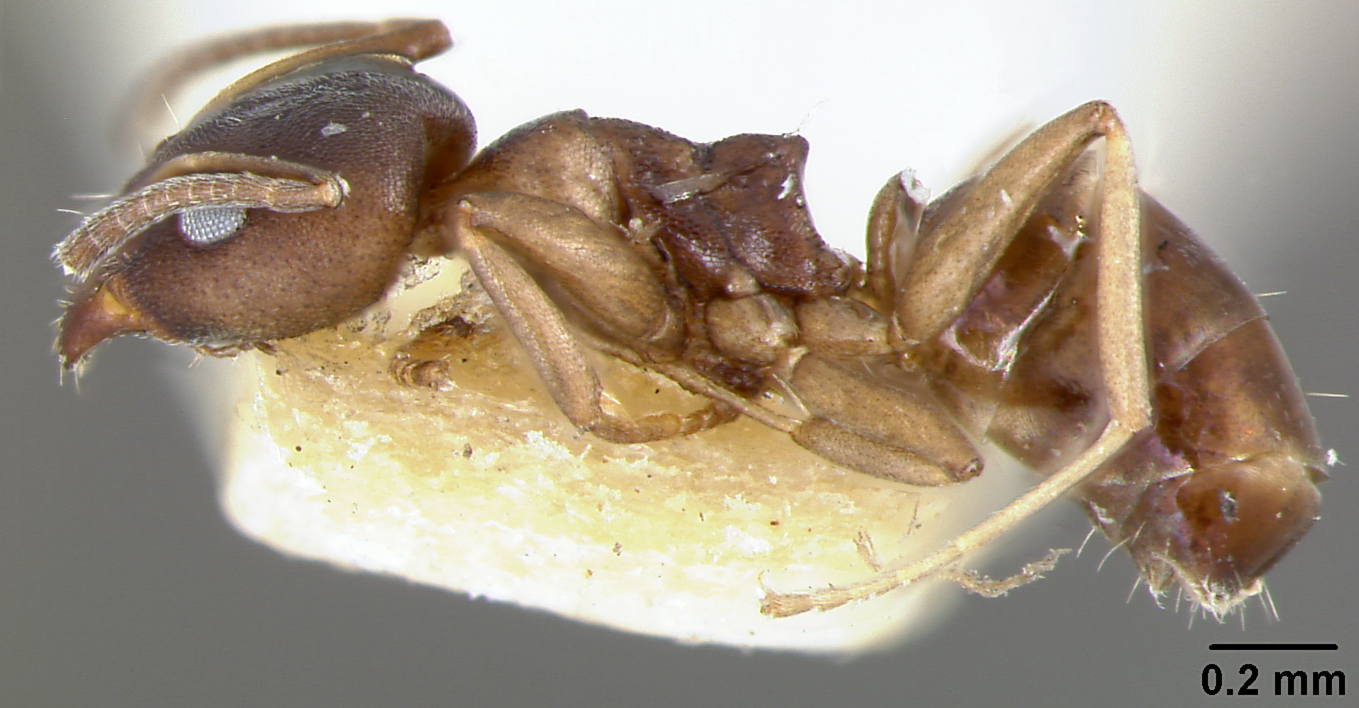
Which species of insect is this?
Iridomyrmex sororis
